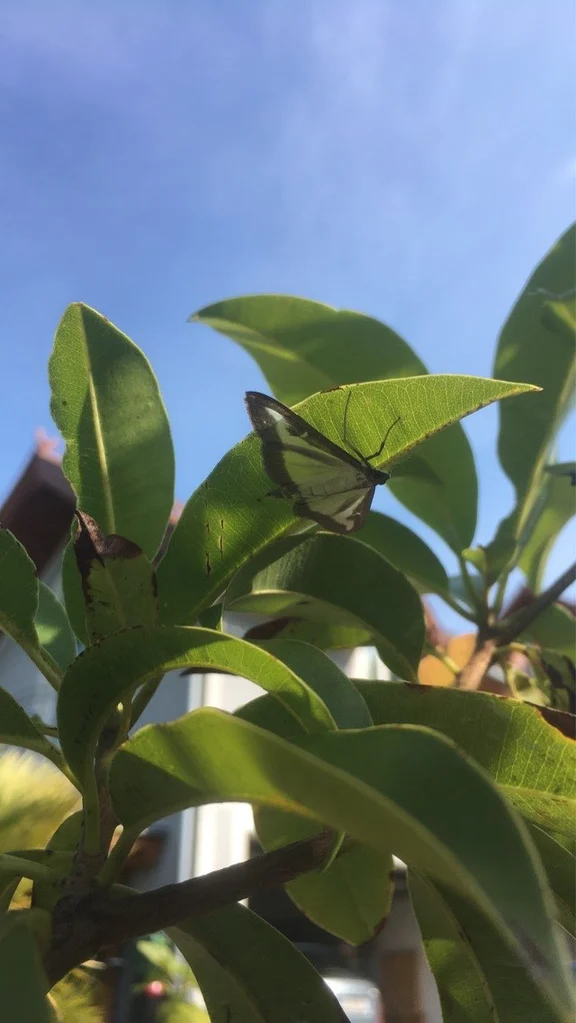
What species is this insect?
Cydalima perspectalis
